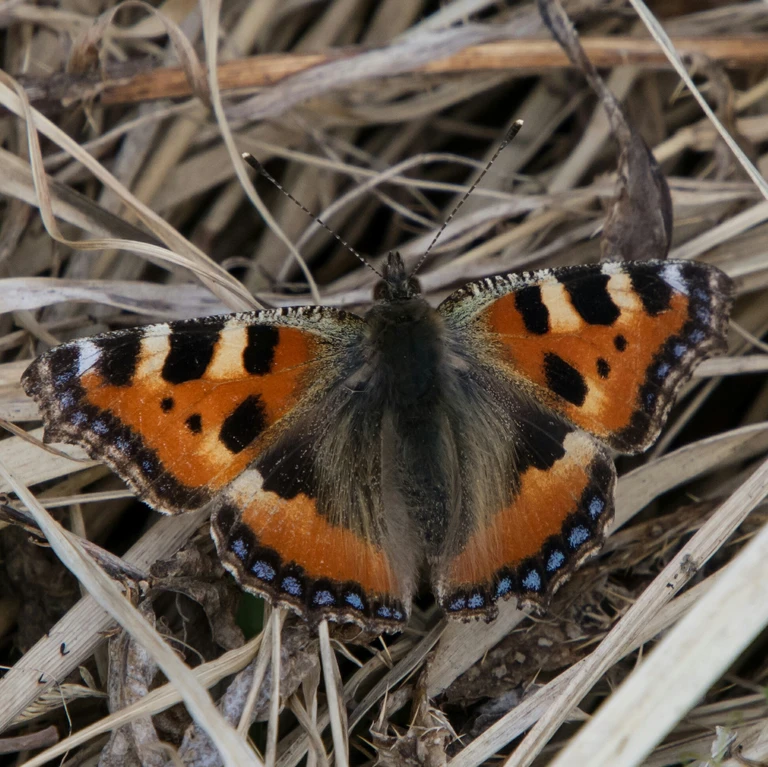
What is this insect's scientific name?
Aglais urticae
